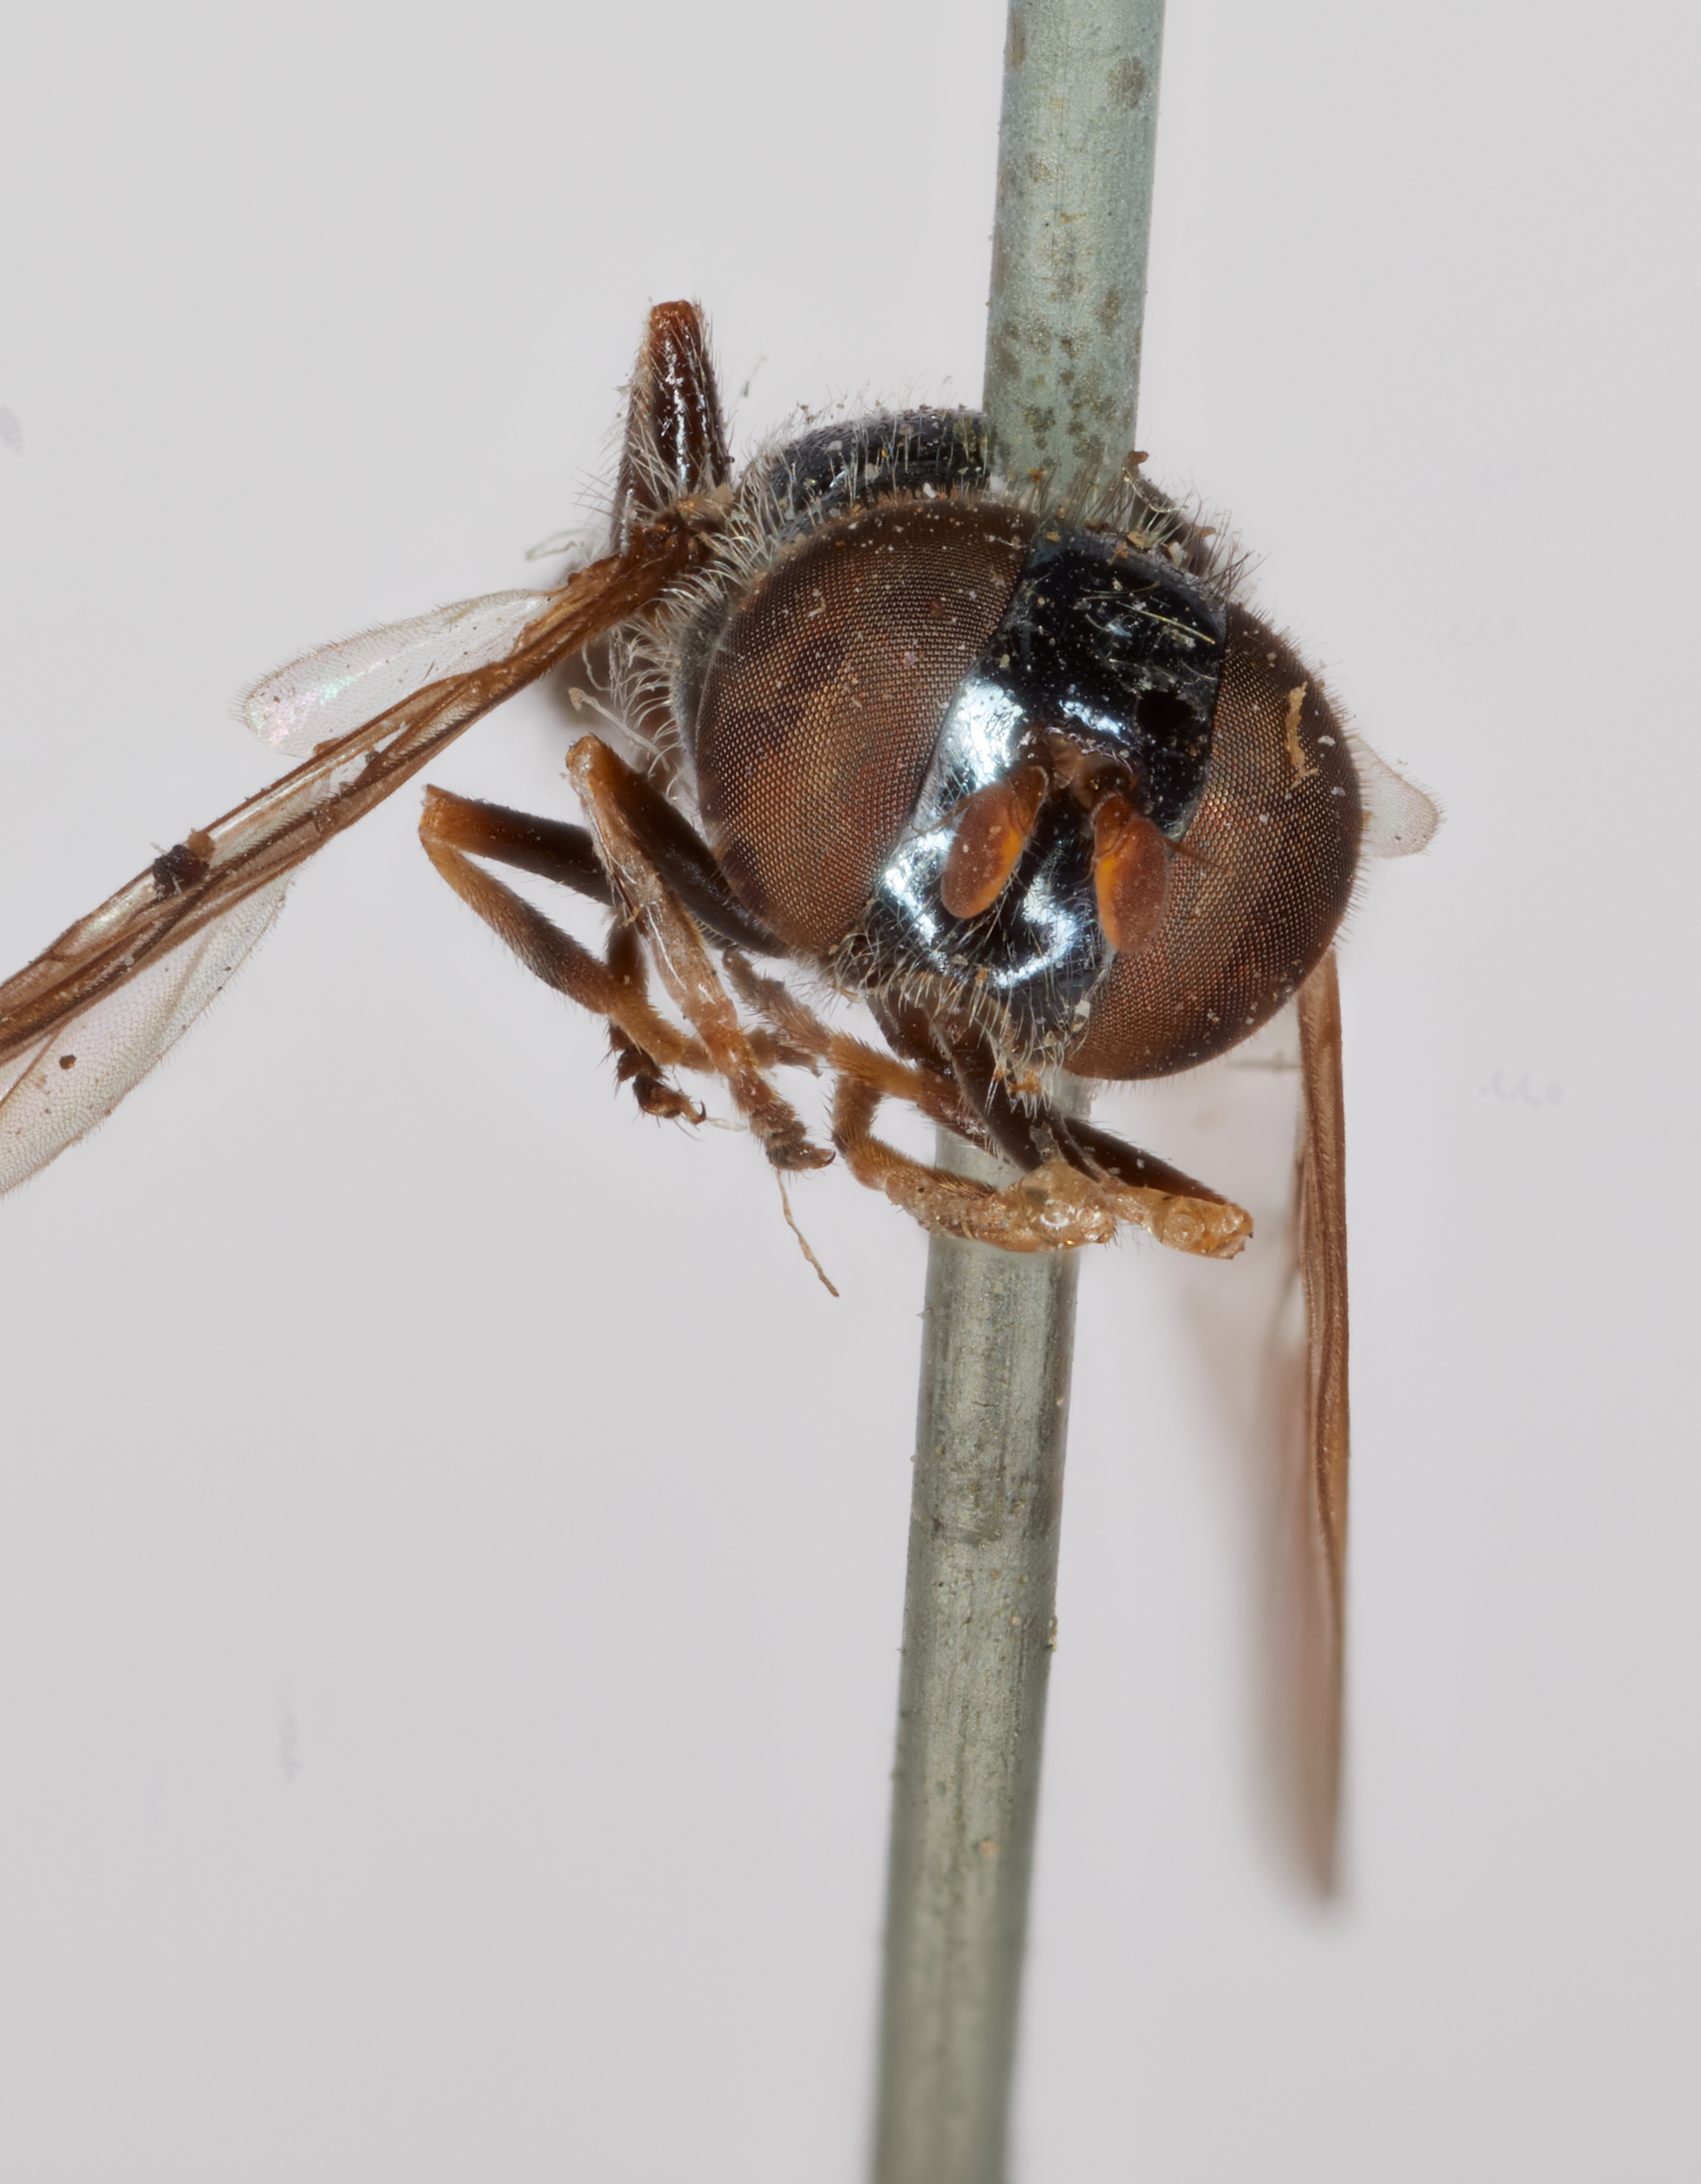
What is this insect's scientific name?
Pipiza pistacoides
